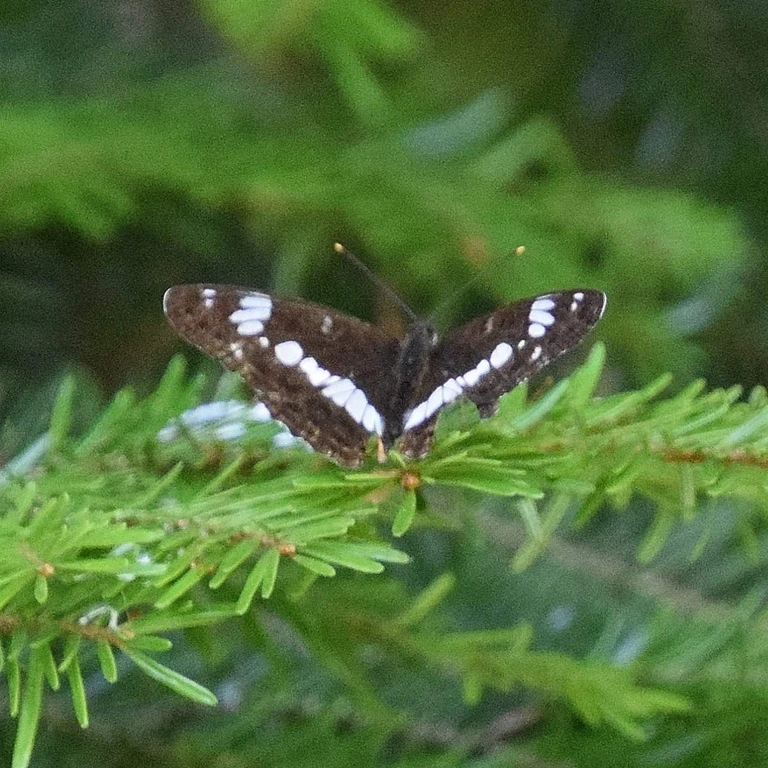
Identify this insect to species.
Limenitis camilla (also Ladoga camilla)
